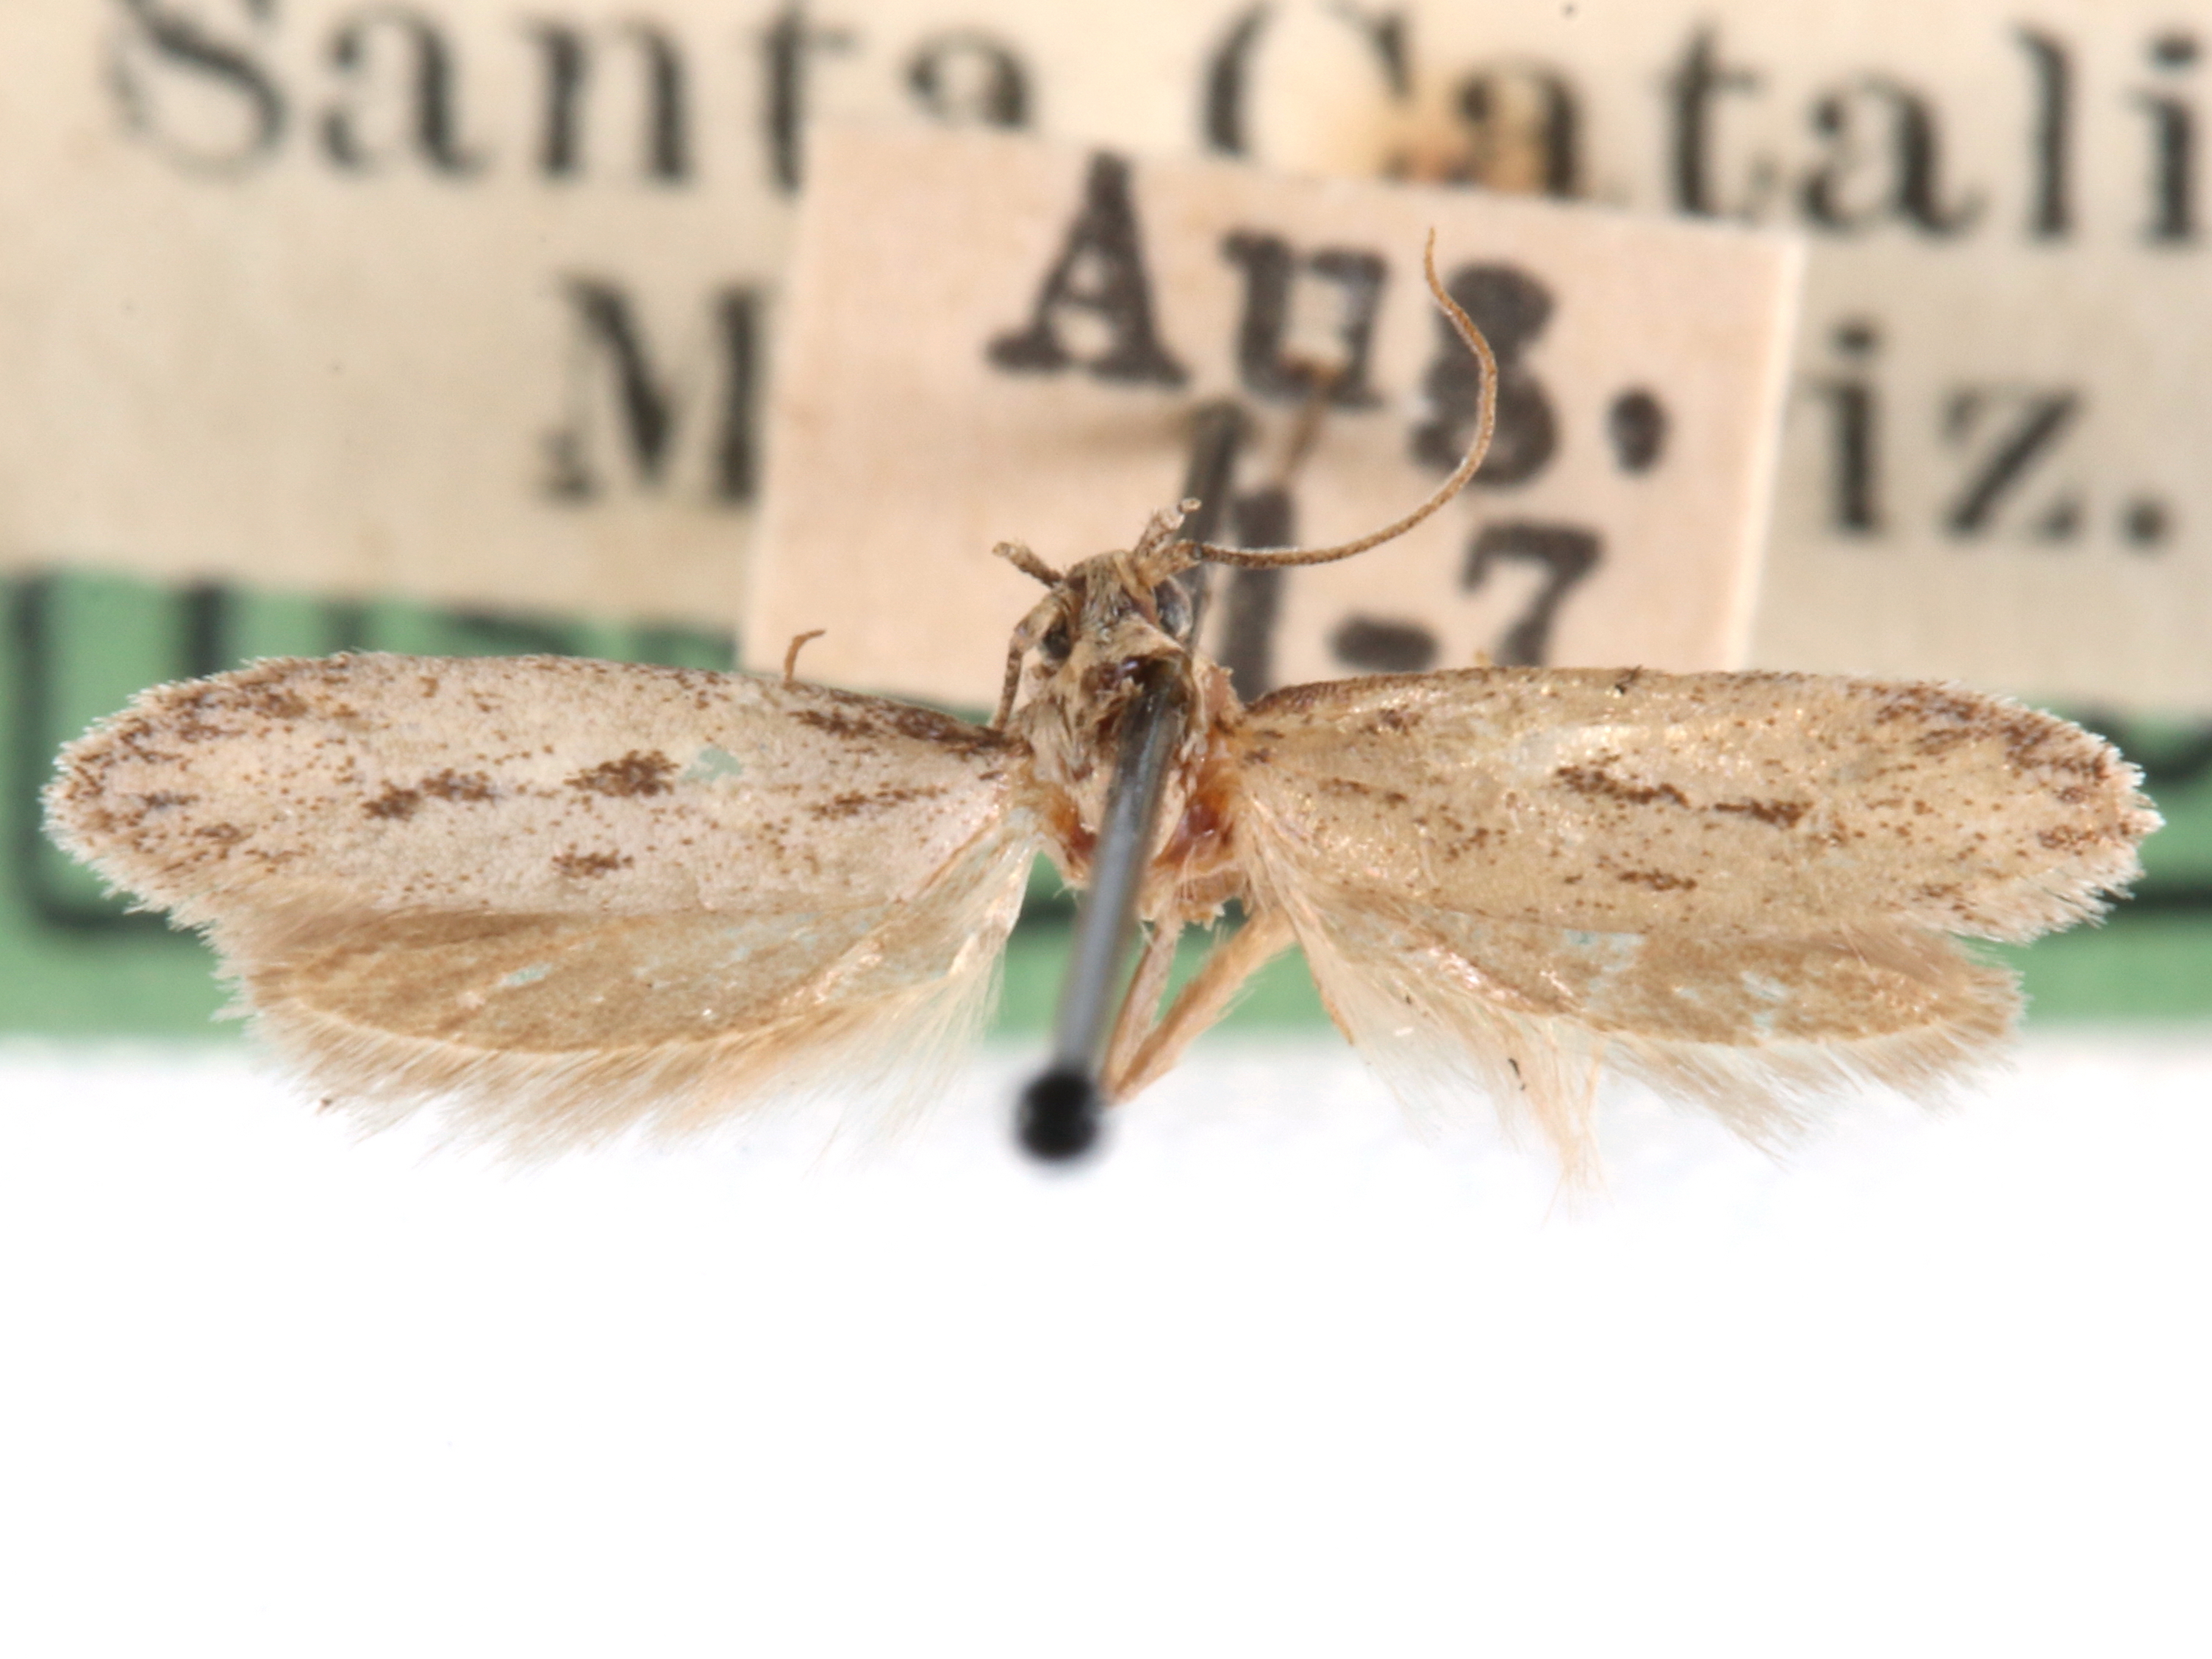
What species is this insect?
Anoncia nocticola
